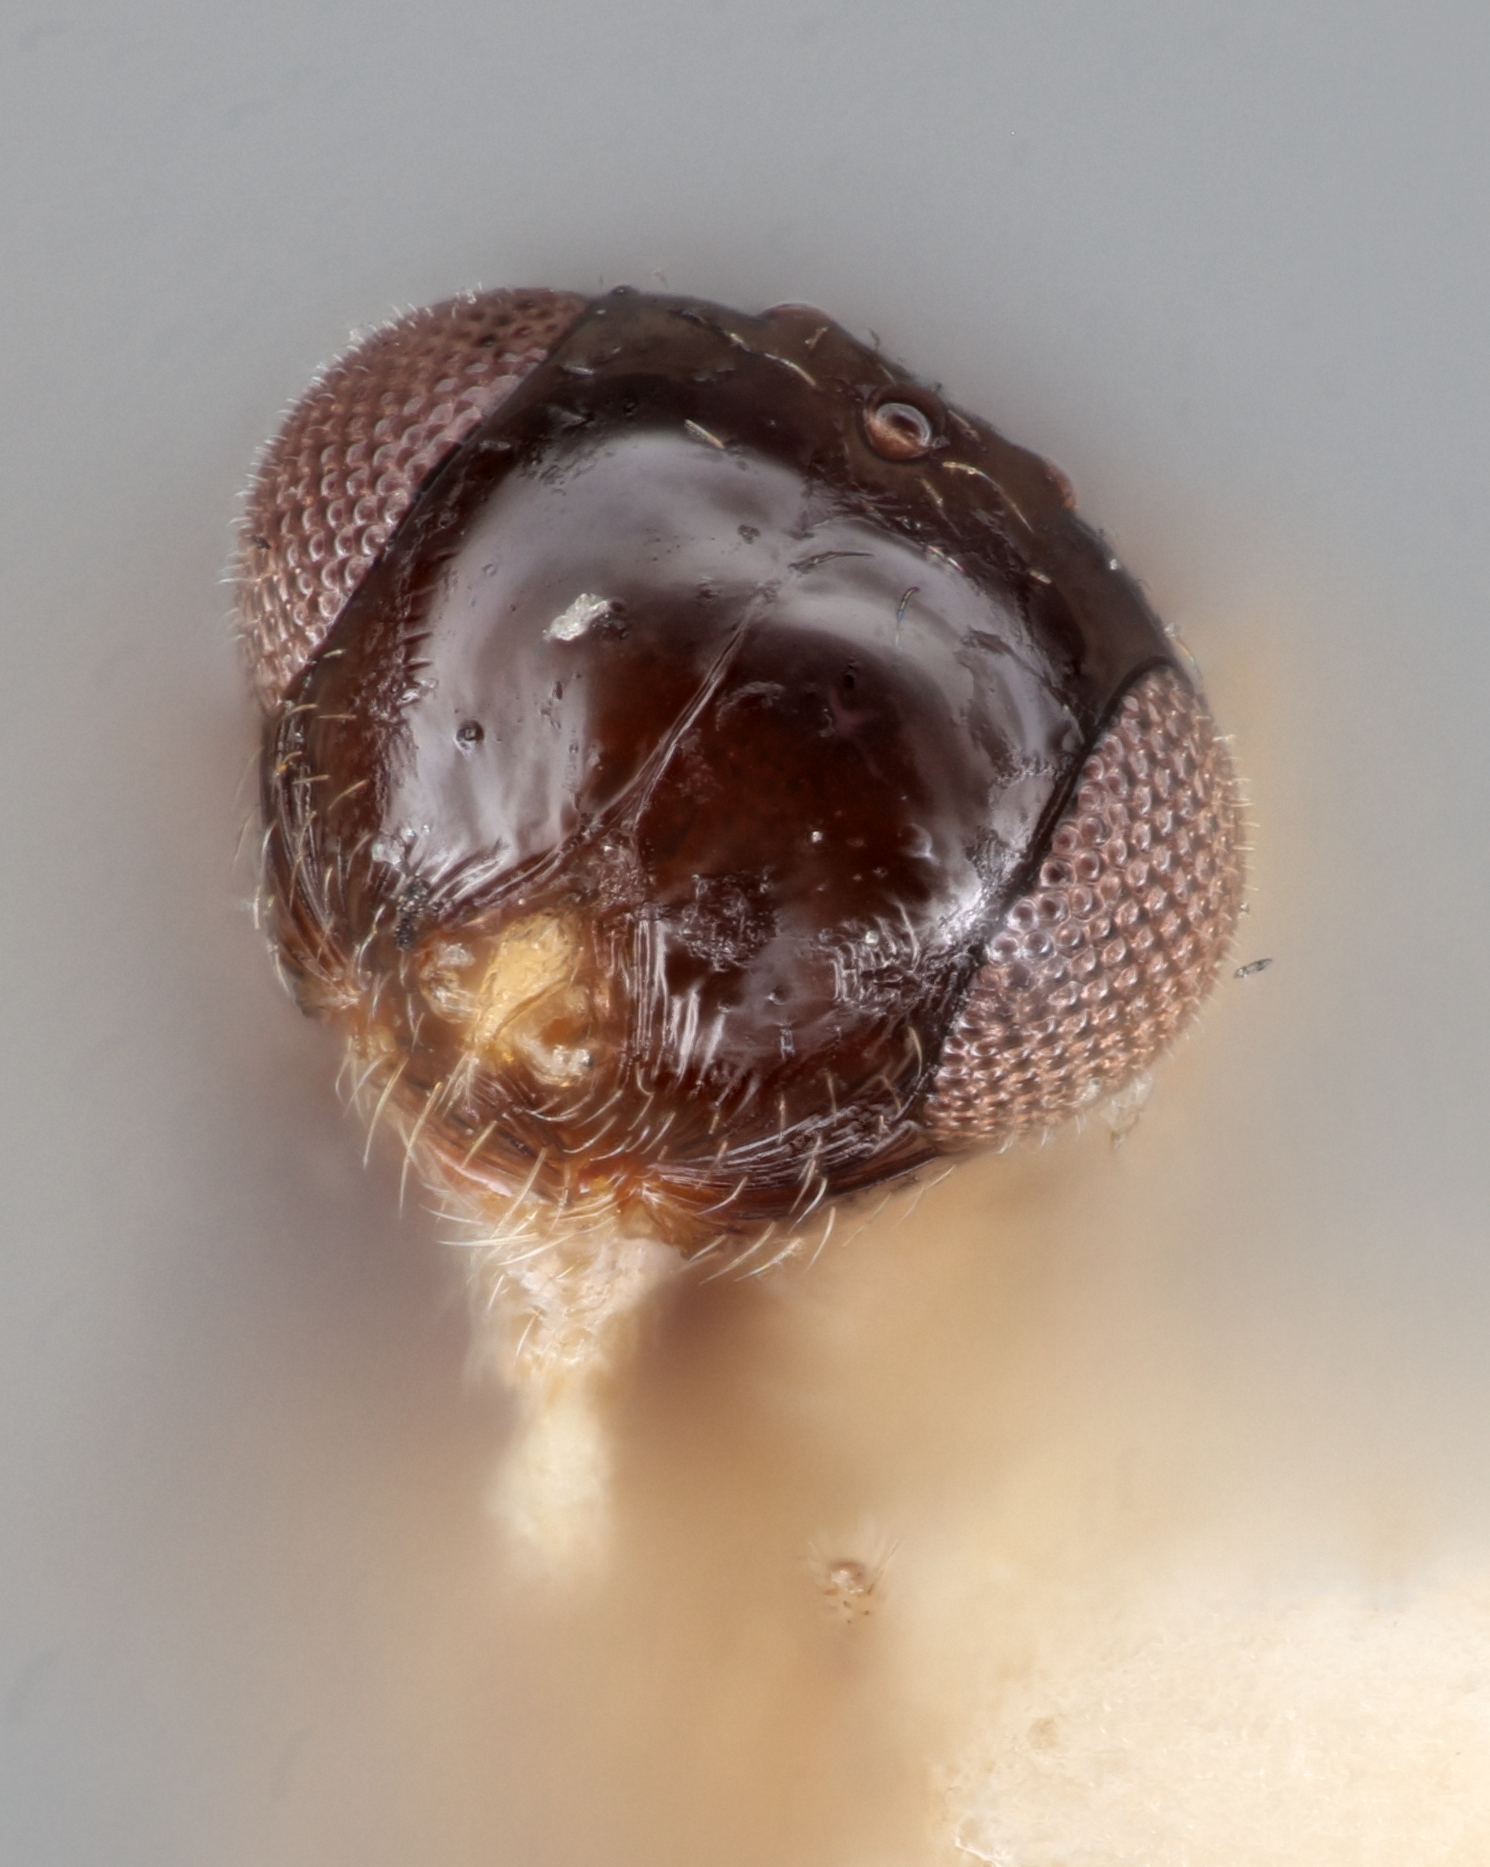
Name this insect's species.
Trimorus appangalus
